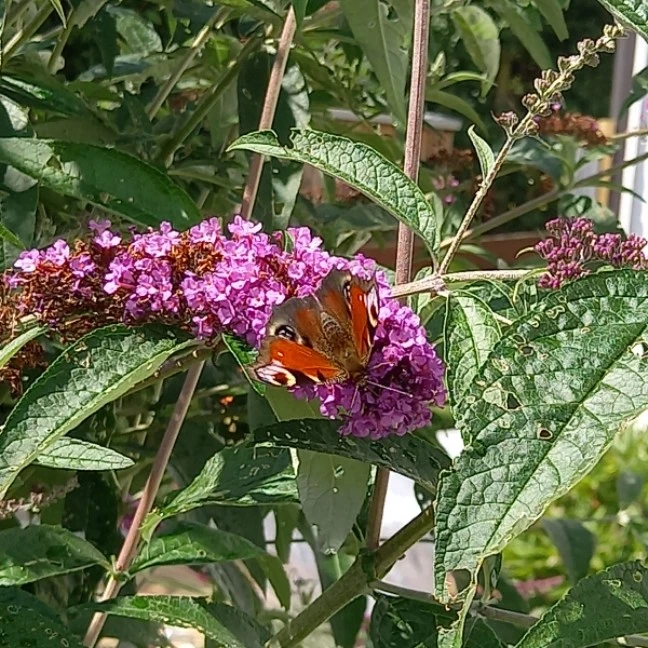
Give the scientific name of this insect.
Aglais io
